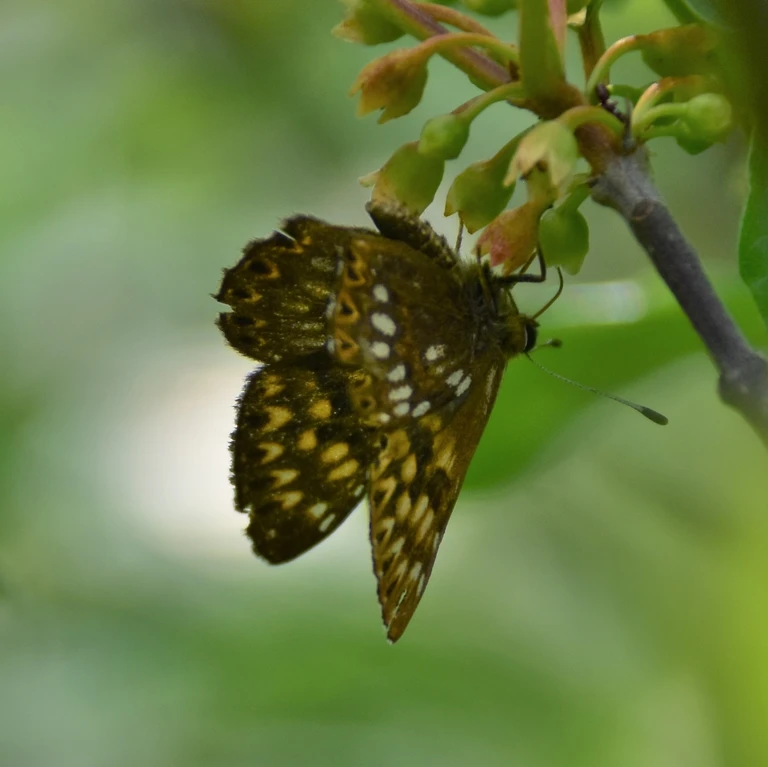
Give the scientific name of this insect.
Hamearis lucina
